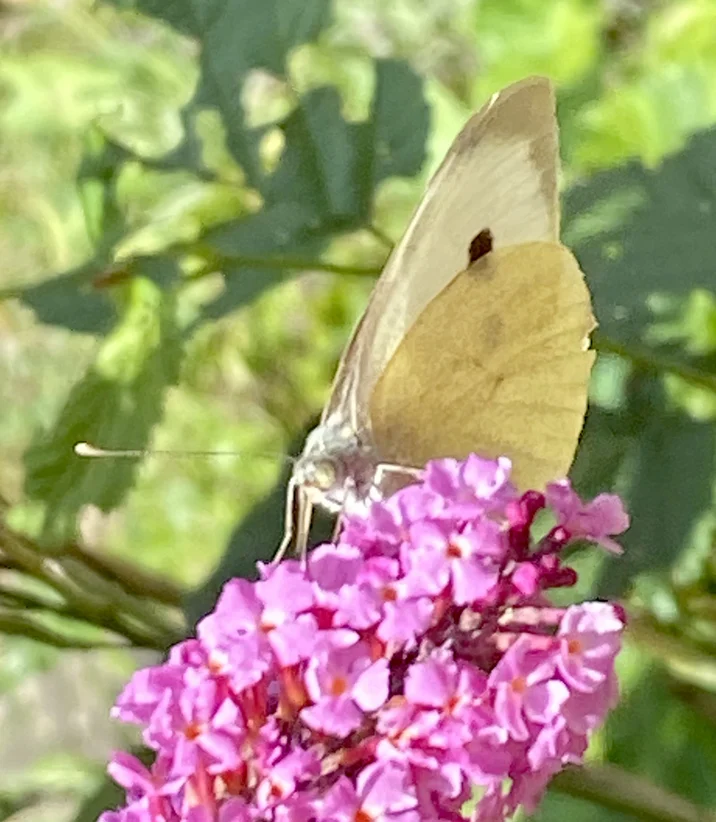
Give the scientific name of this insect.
Pieris brassicae
